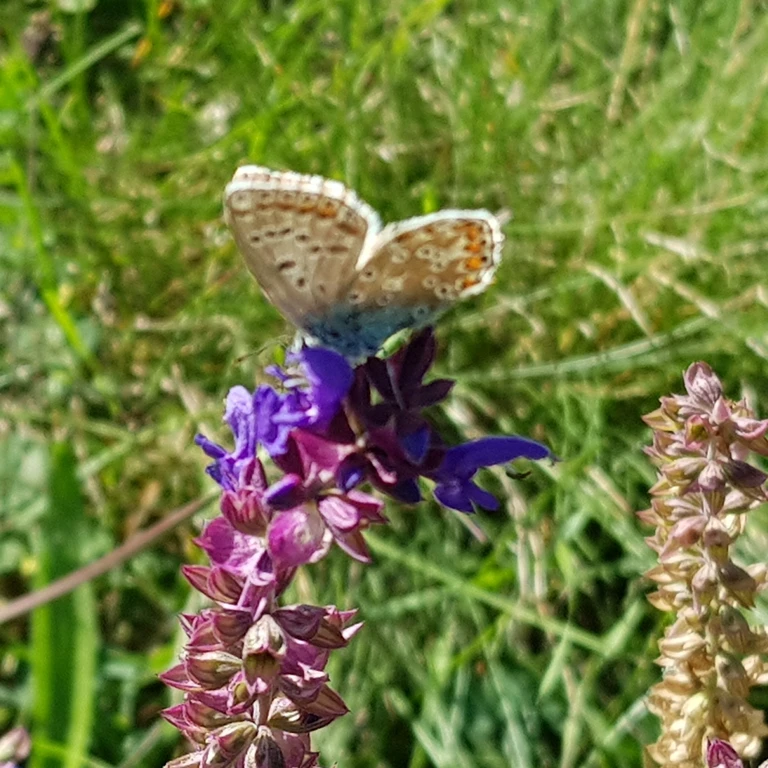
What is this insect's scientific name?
Polyommatus icarus
